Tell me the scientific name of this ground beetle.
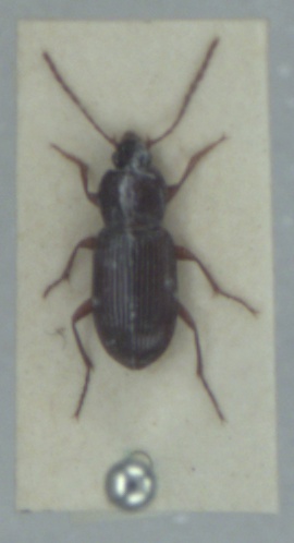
Pedius longicollis
